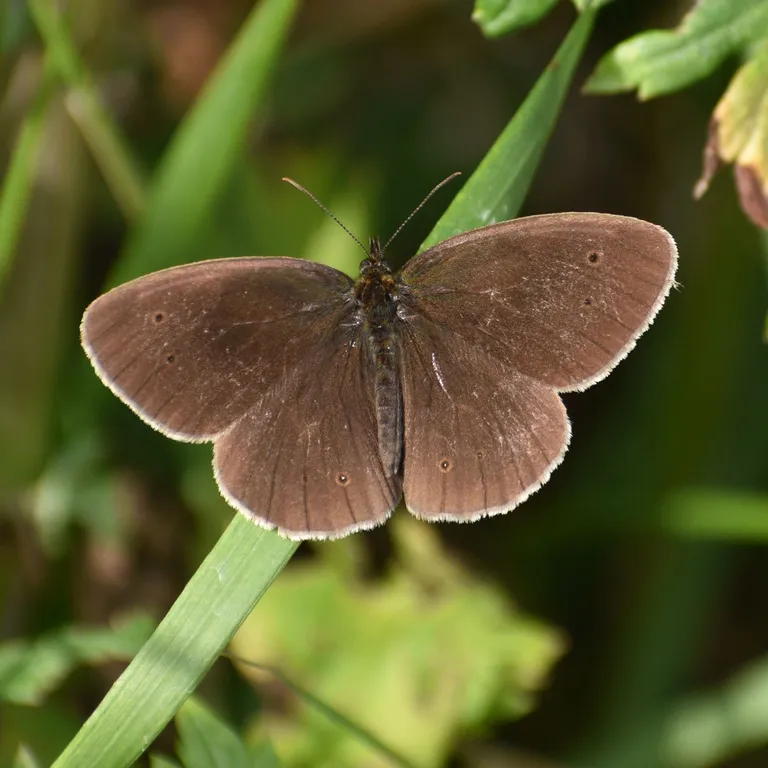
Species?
Aphantopus hyperantus
